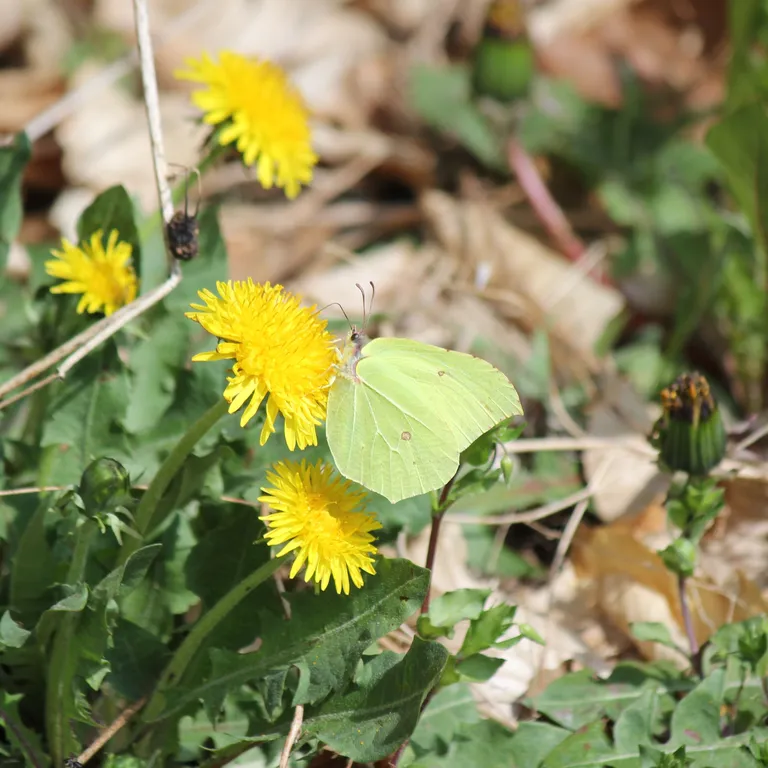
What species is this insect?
Gonepteryx rhamni
